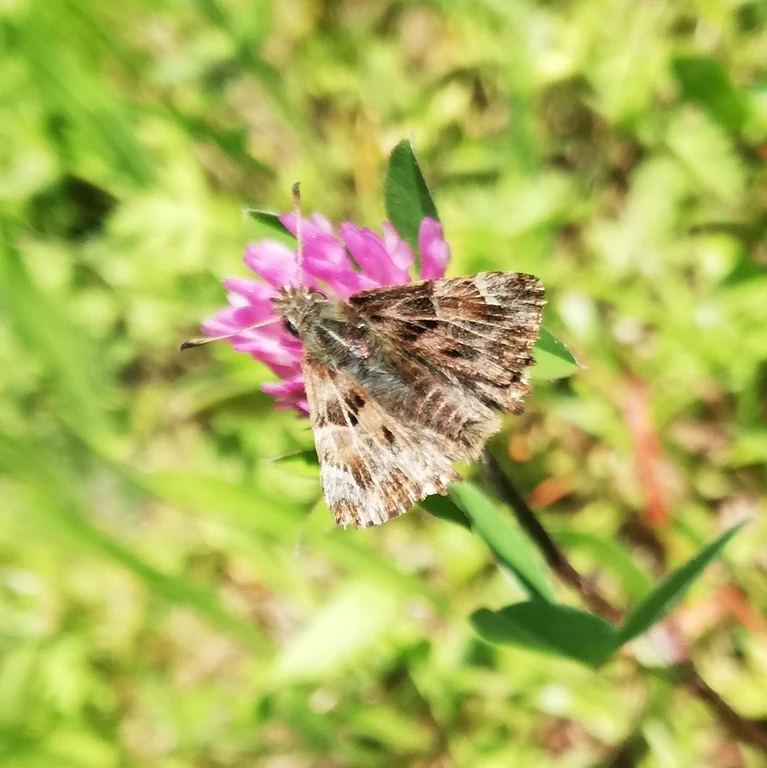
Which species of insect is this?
Carcharodus alceae
